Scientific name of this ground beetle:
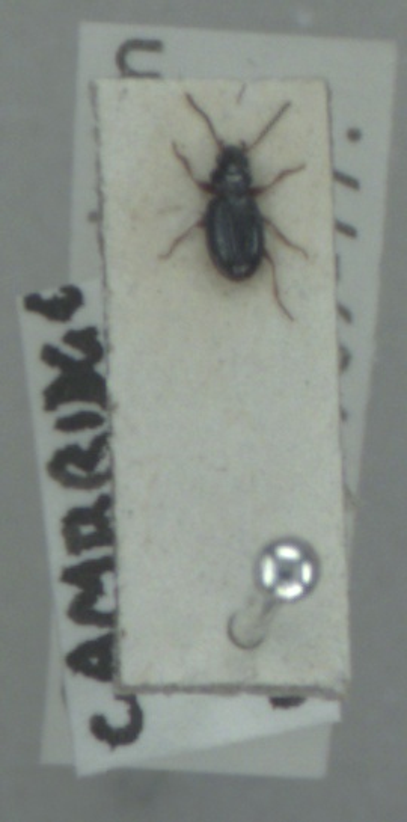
Bembidion gilvipes
